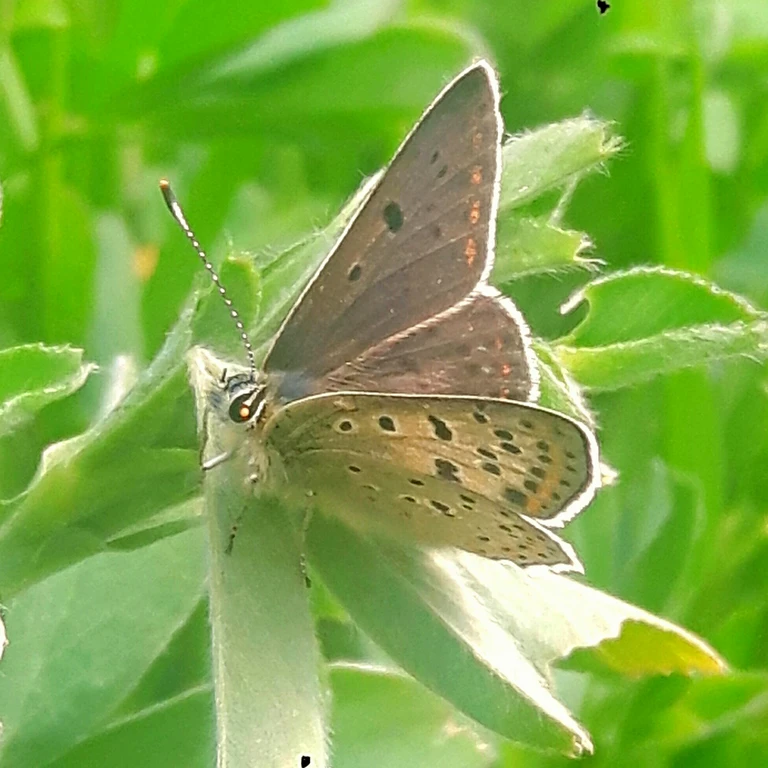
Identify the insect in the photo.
Lycaena tityrus (also Loweia tityrus)
